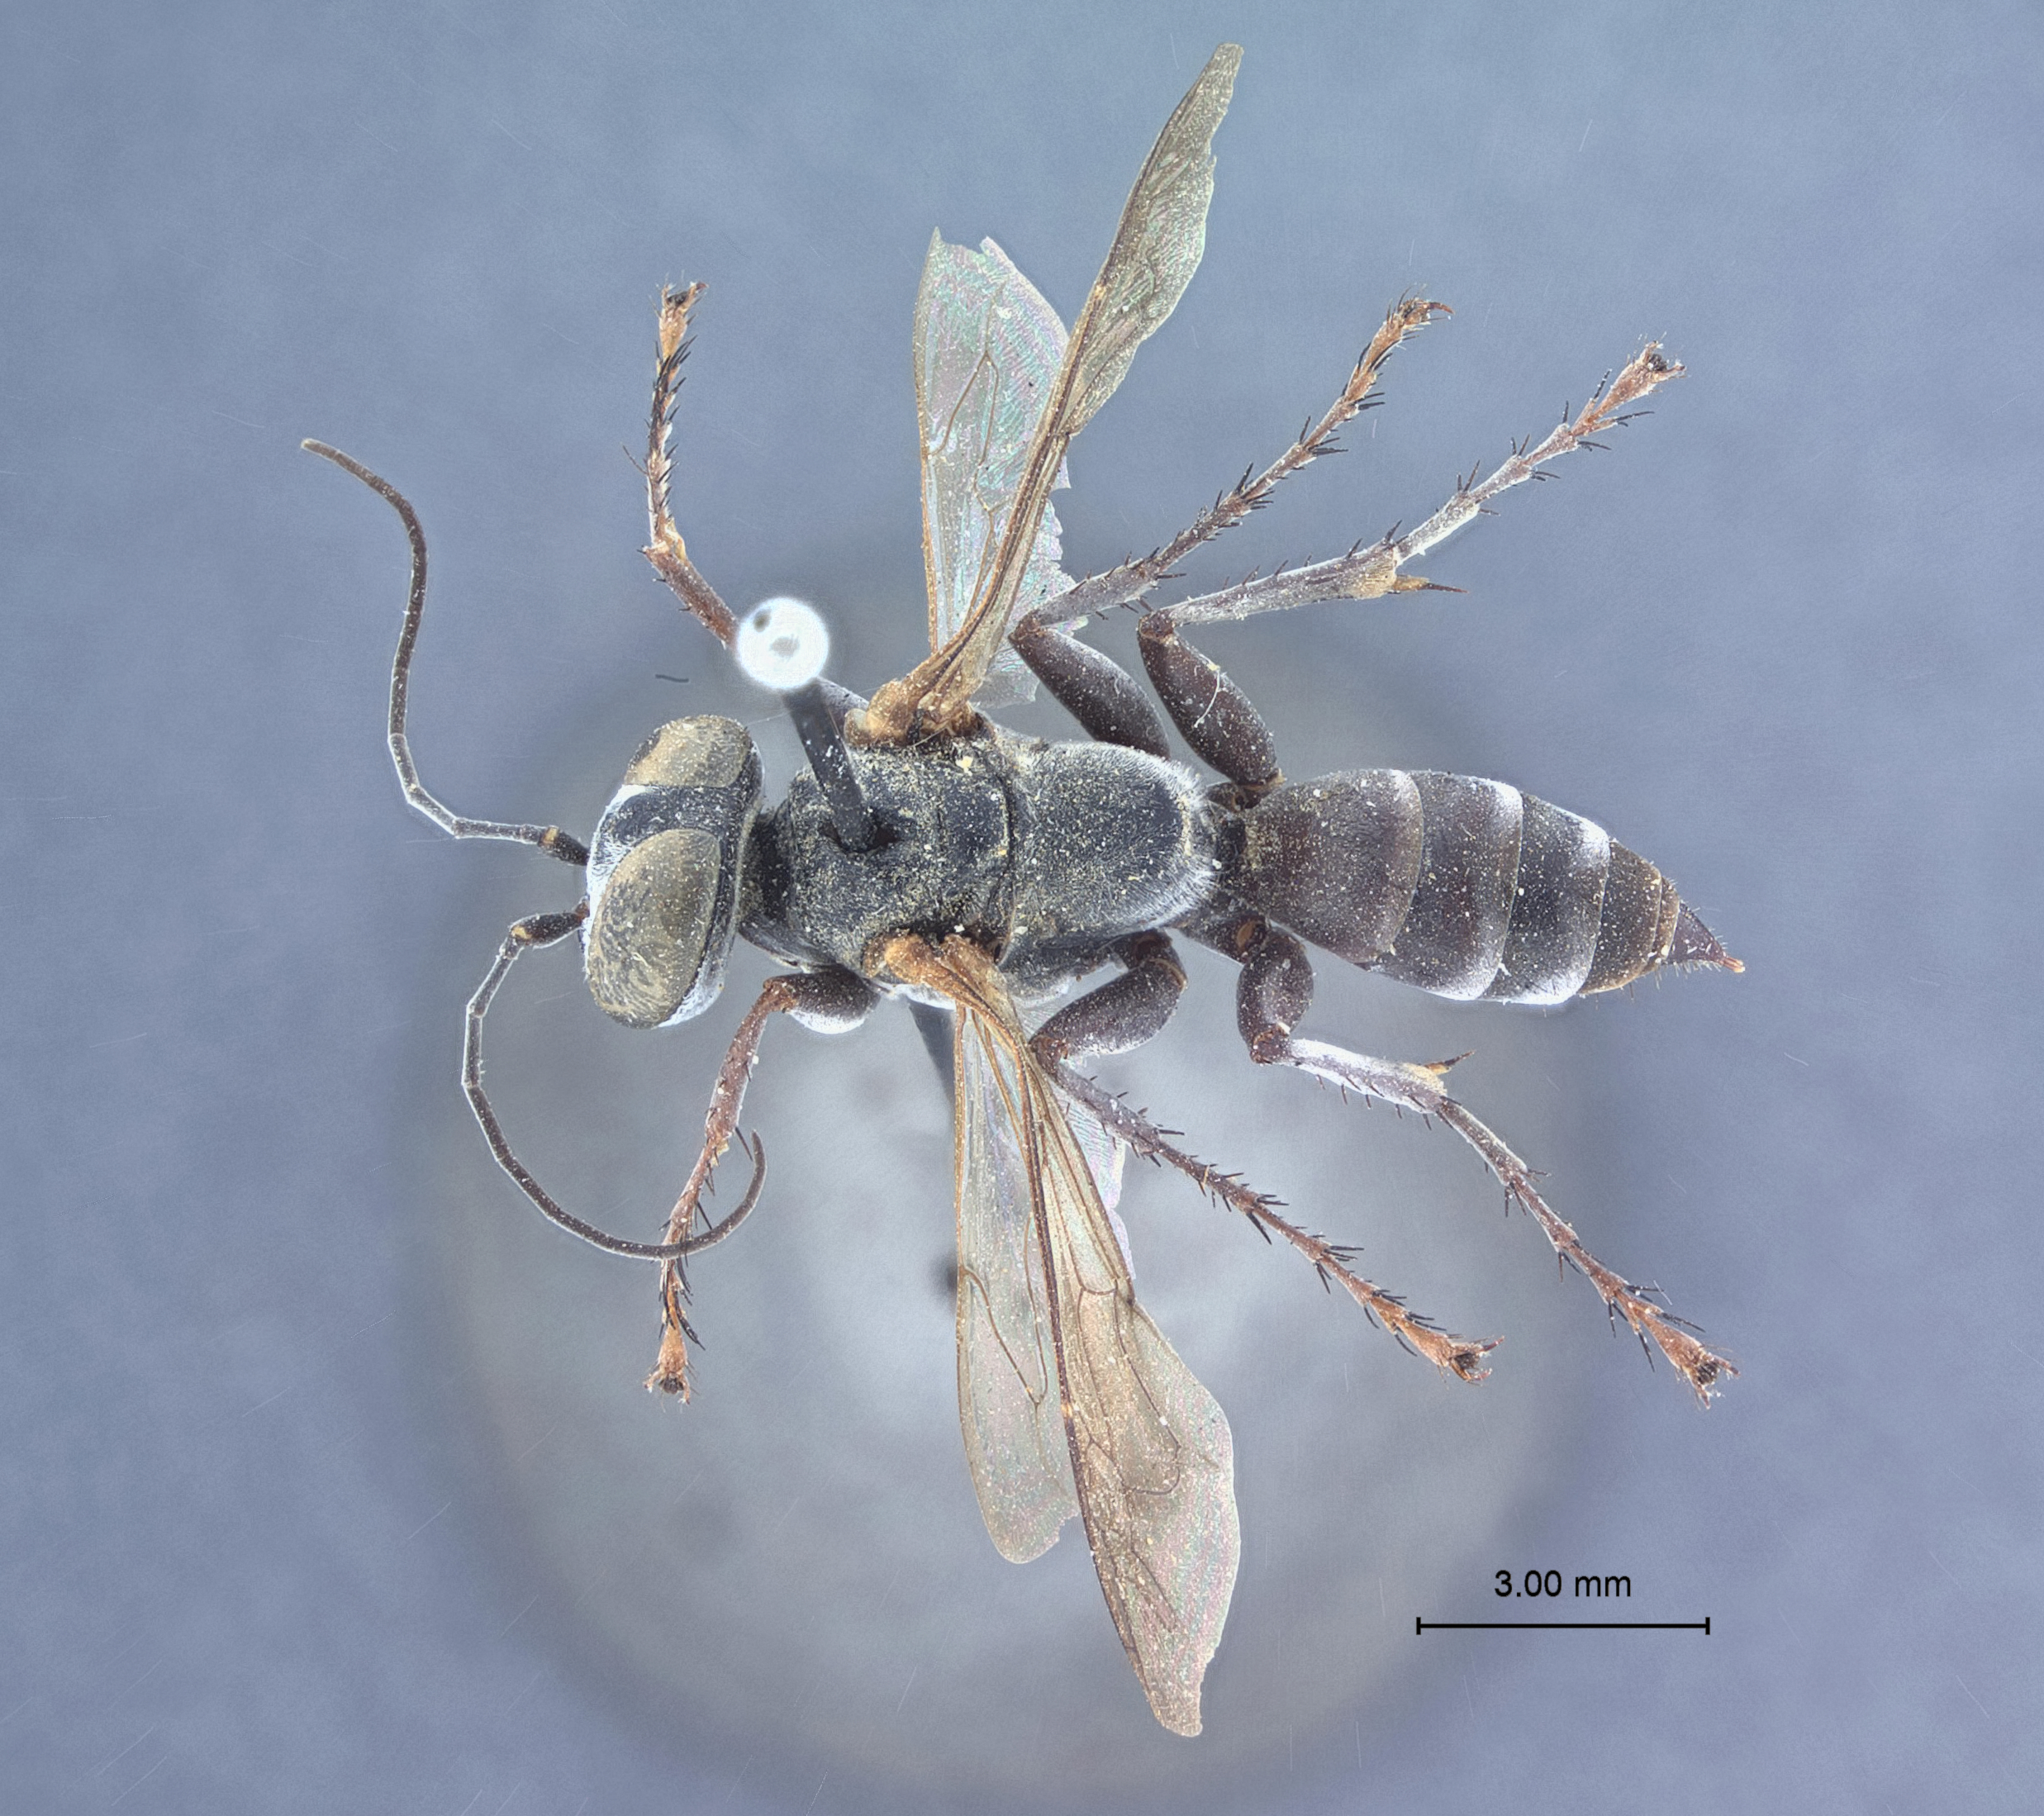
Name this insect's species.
Tachysphex chephren
